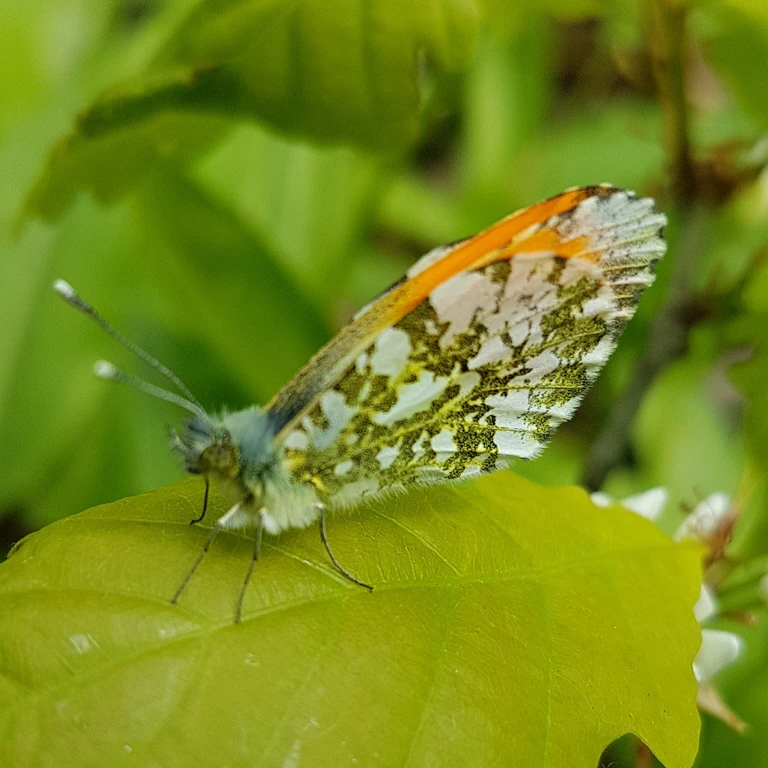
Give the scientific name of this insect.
Anthocharis cardamines
